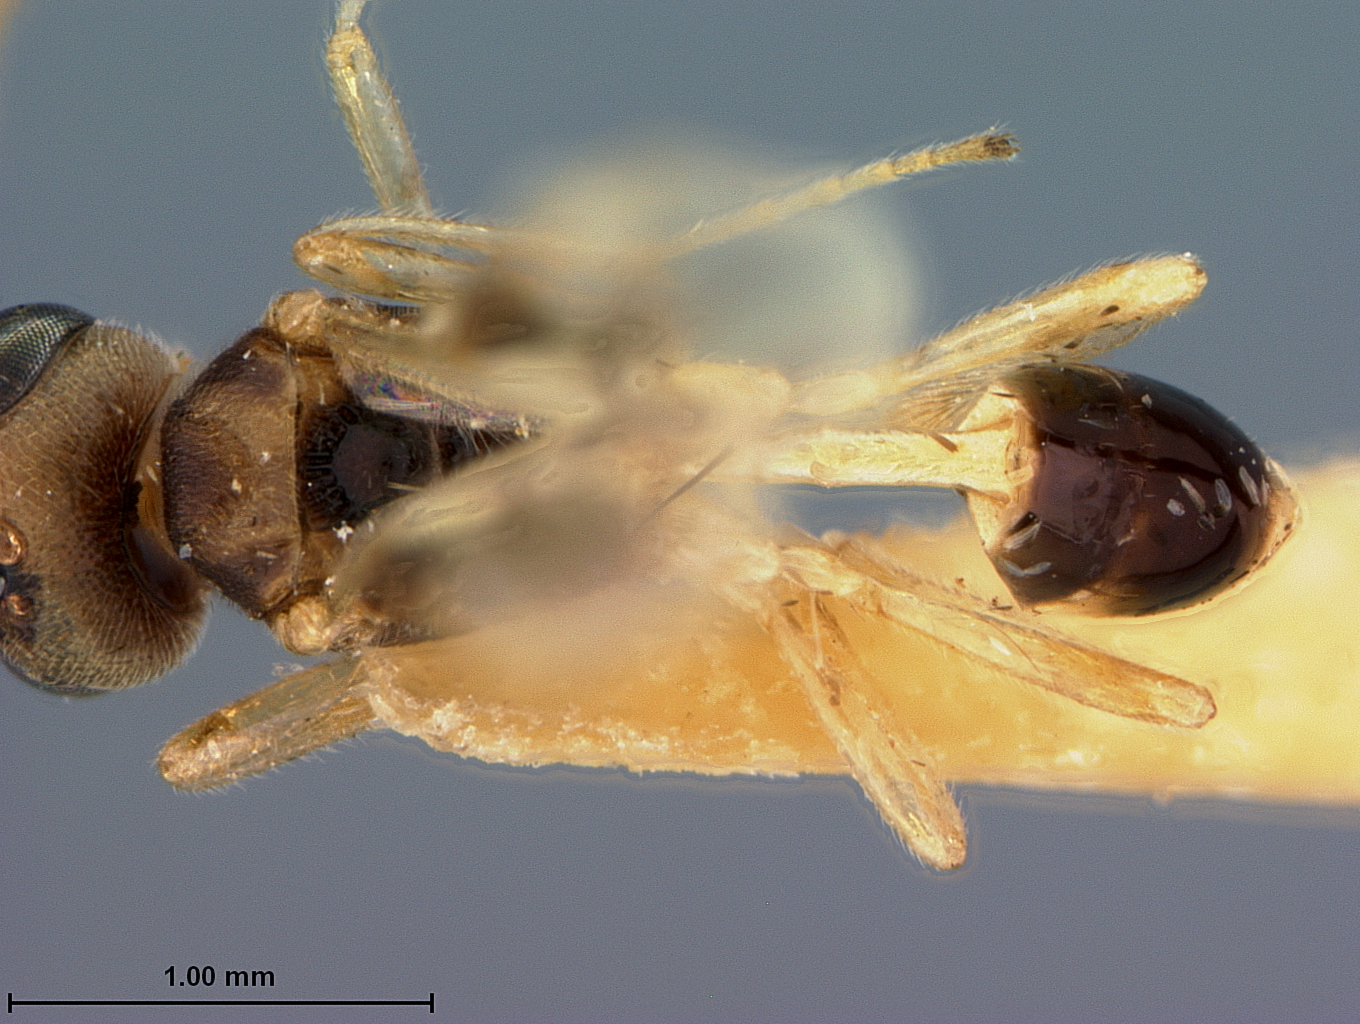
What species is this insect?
Chrysopophthorus caribbeanus
